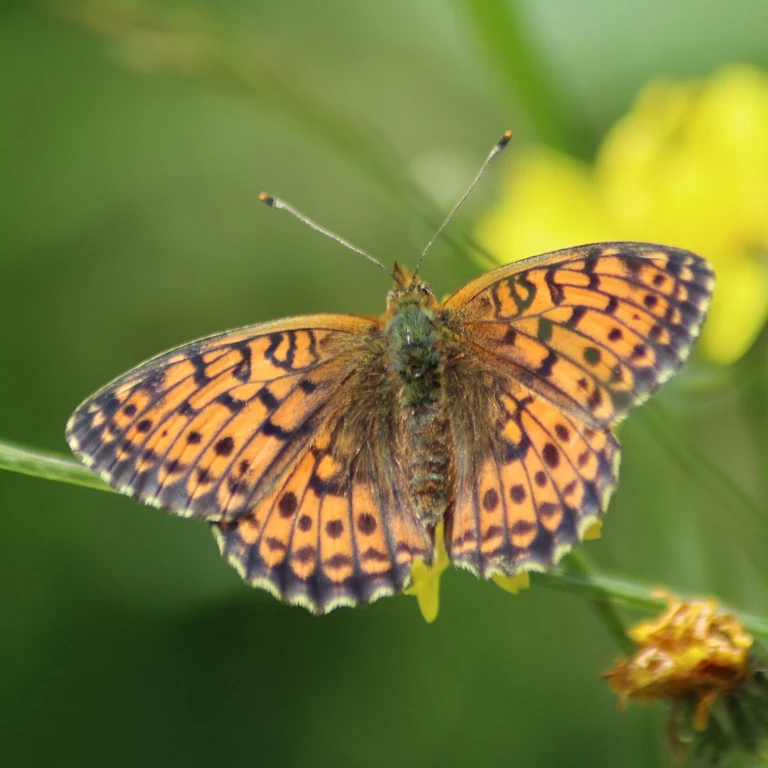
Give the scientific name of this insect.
Brenthis ino
